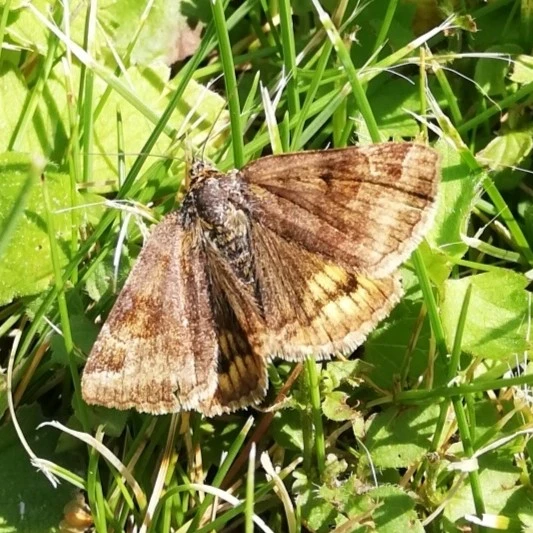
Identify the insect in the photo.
Euclidia glyphica
